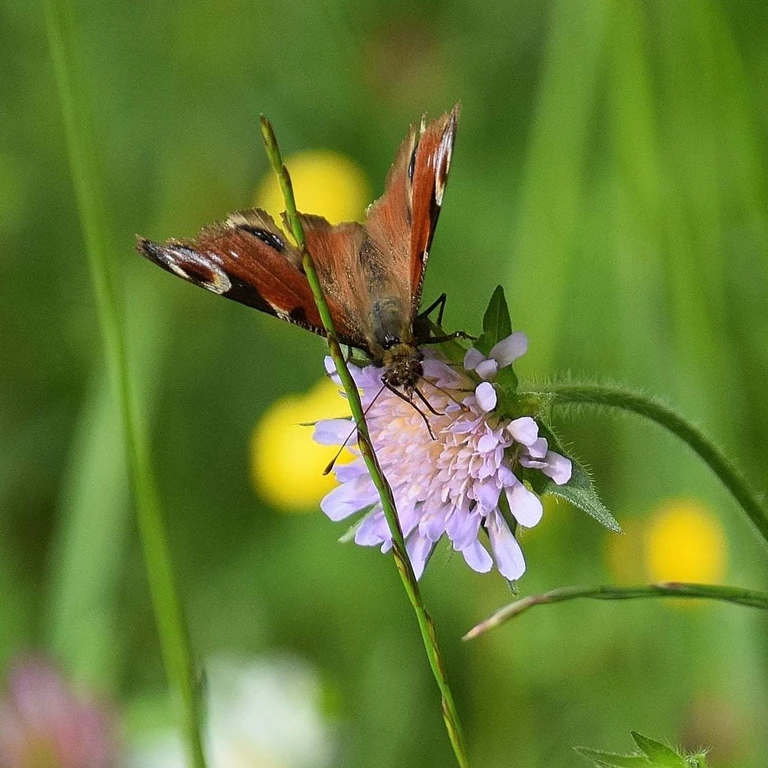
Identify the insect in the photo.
Aglais io
